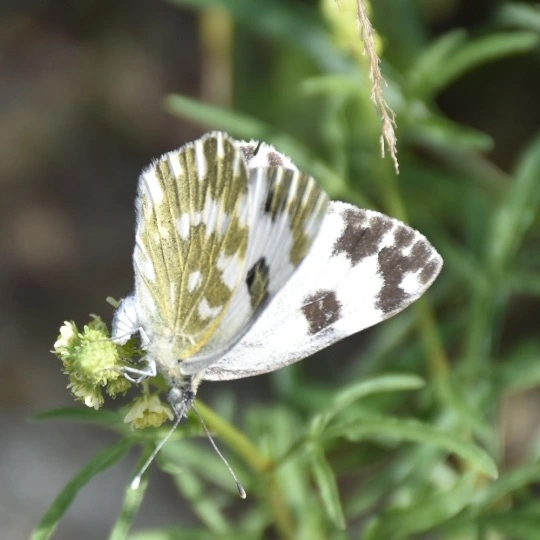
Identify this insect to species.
Pontia edusa
